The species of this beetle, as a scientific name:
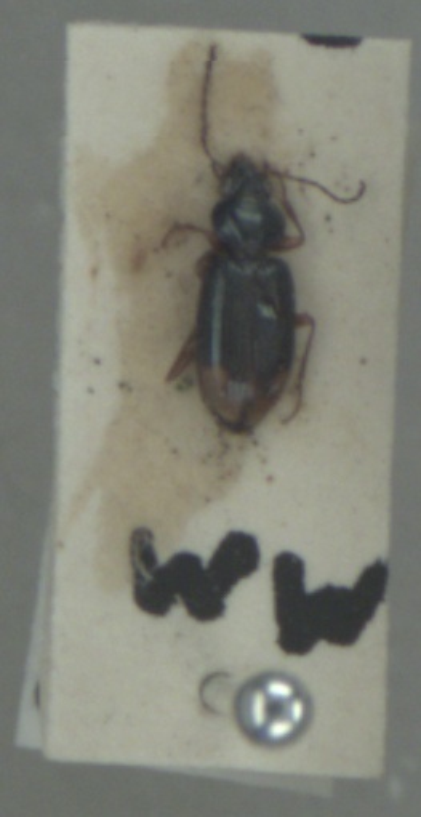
Bembidion aeneum
